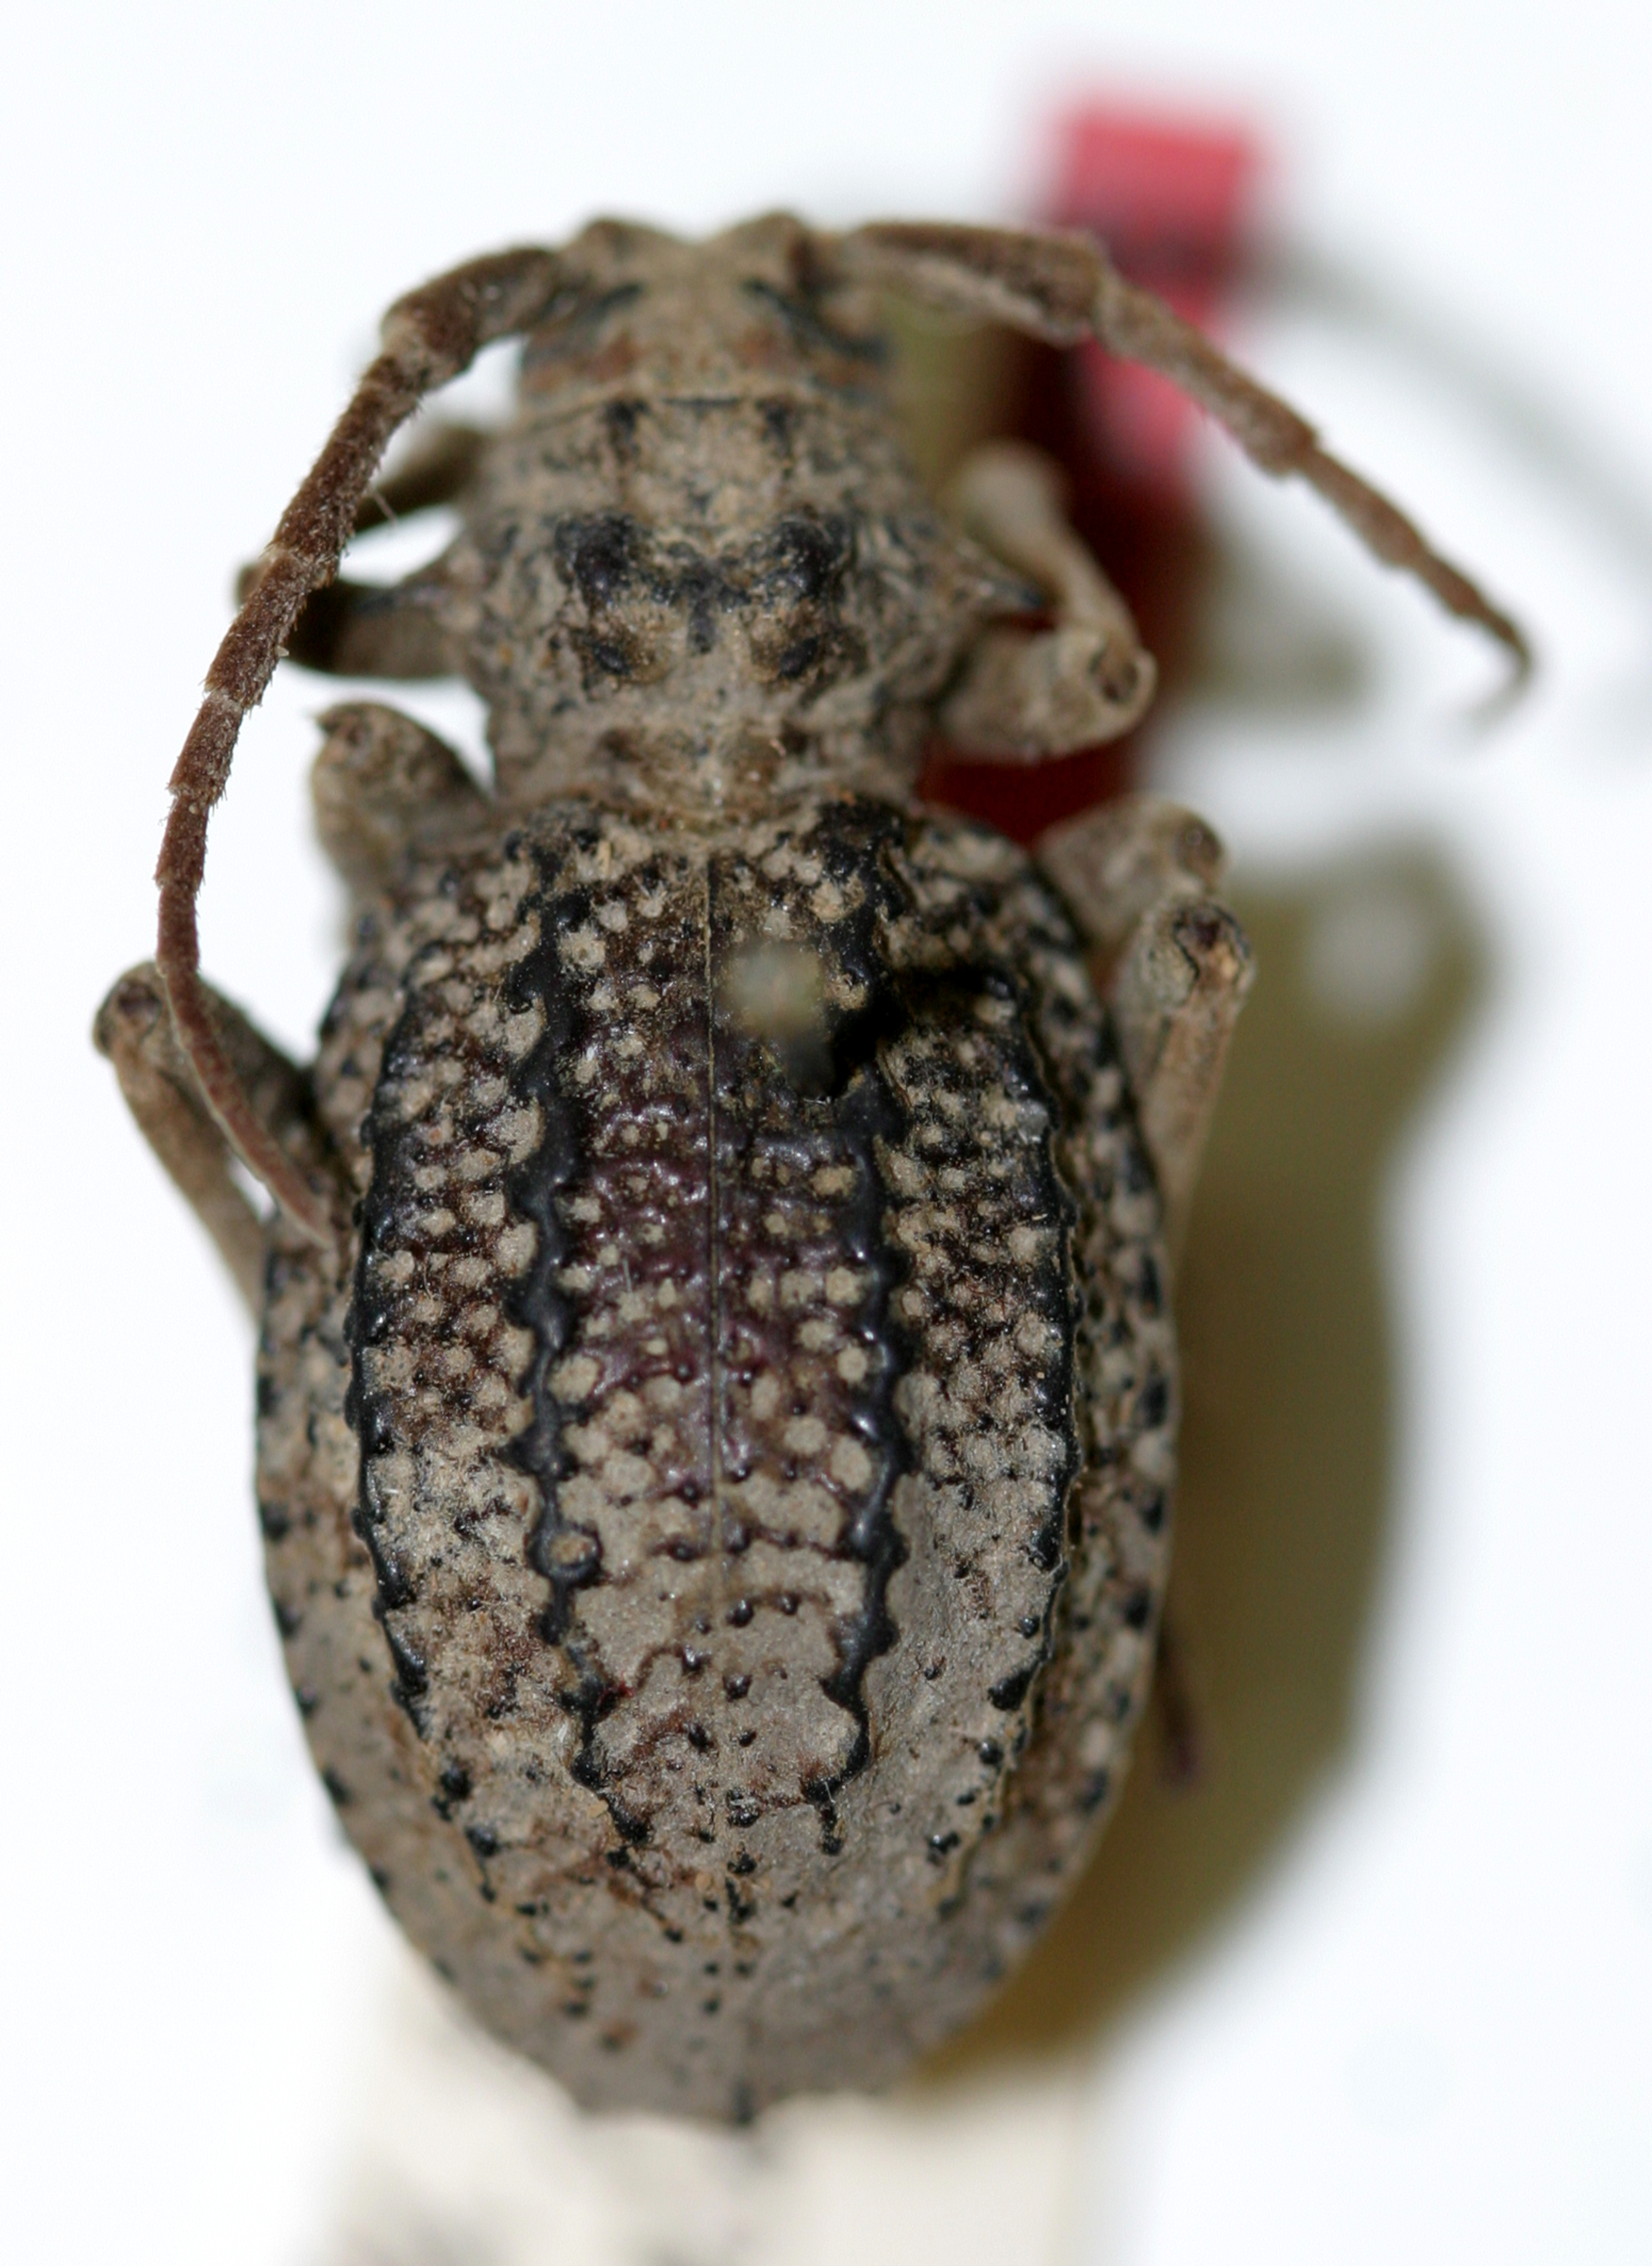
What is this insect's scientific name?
Phantasis gorgo
